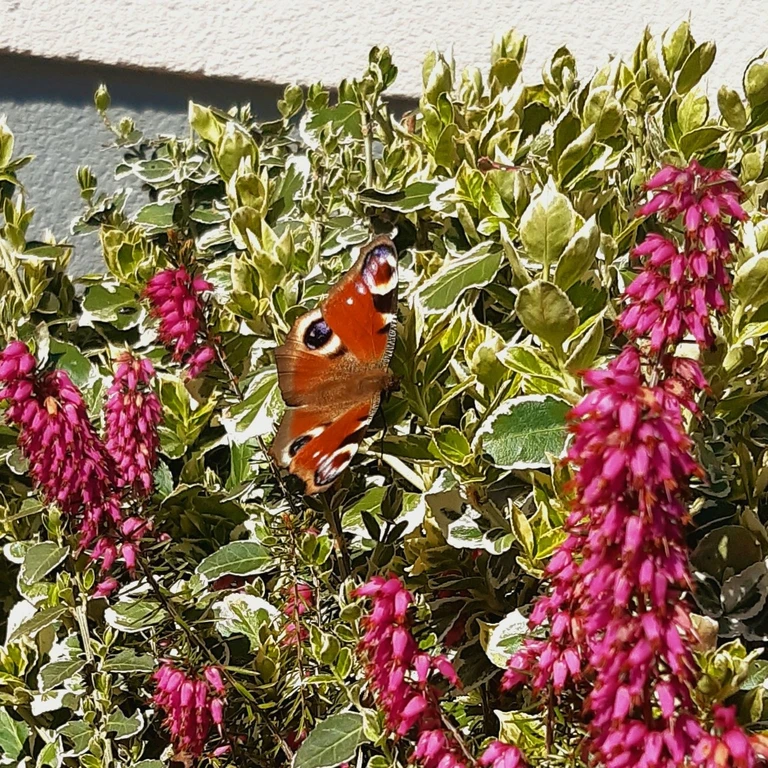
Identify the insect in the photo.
Aglais io
